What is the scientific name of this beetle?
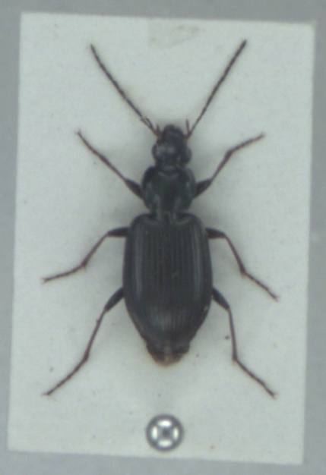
Agonum nigrum
